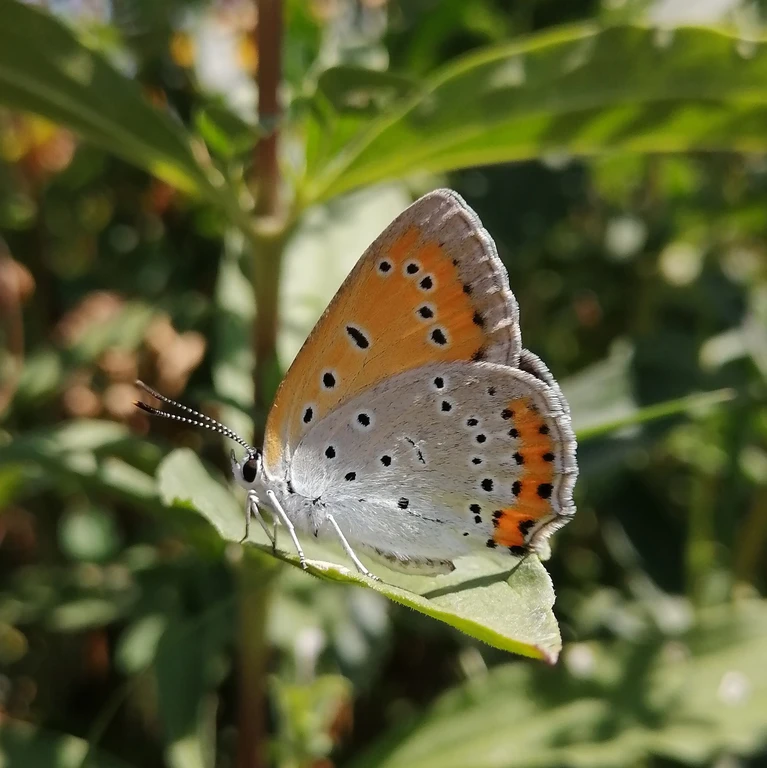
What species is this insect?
Lycaena dispar
